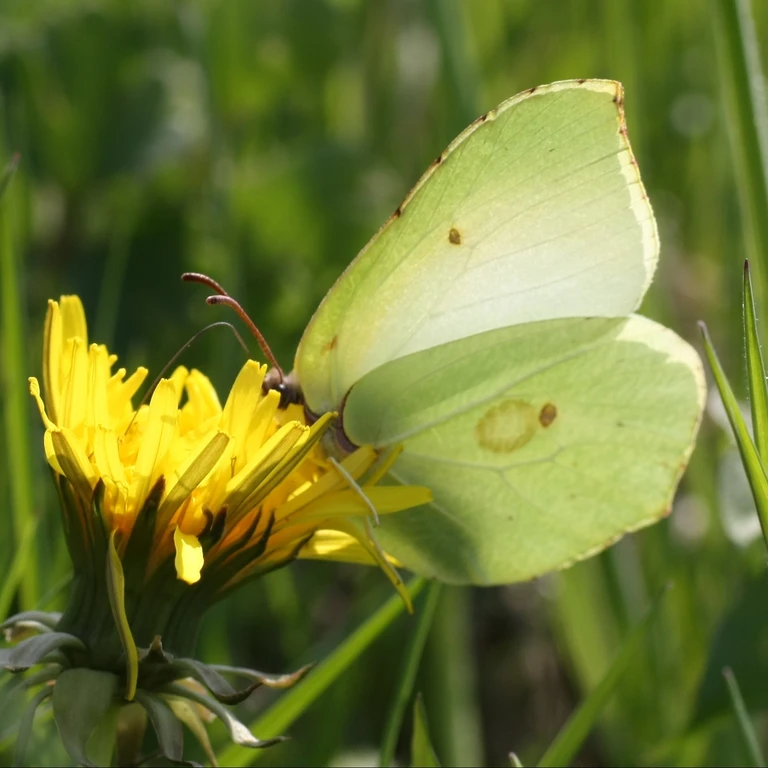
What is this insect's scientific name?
Gonepteryx rhamni
